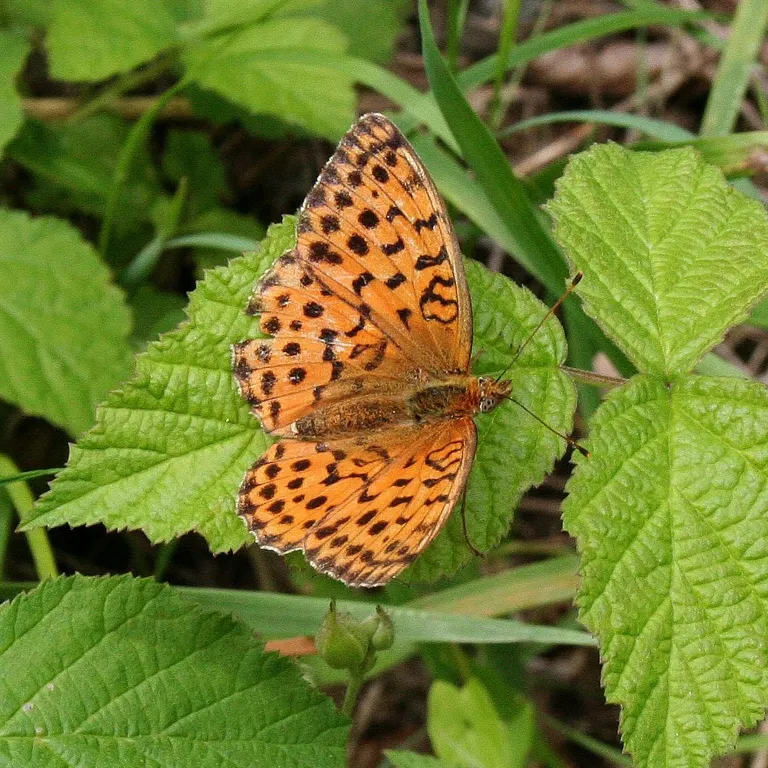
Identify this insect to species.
Brenthis daphne
